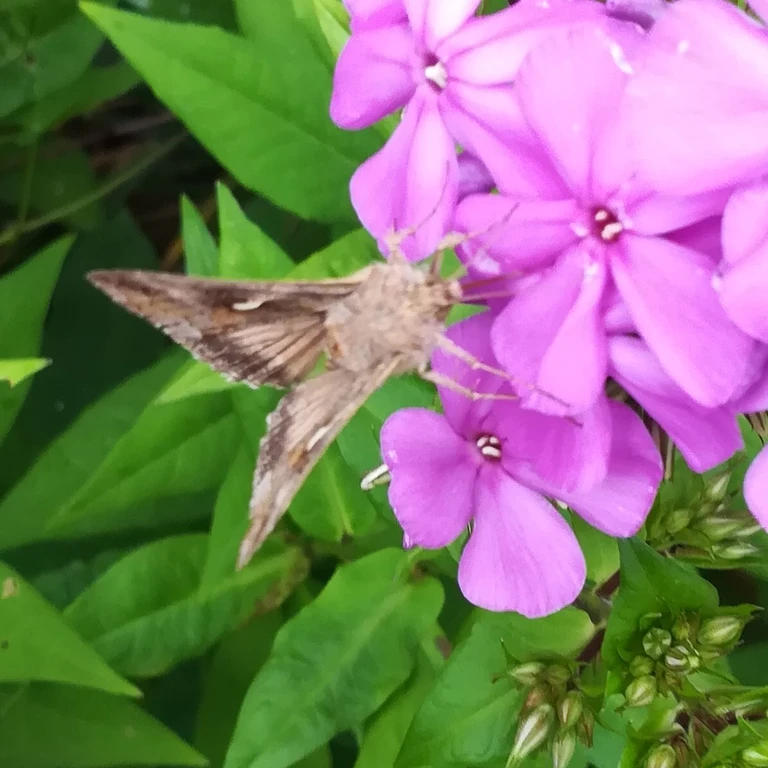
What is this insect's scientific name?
Autographa gamma
